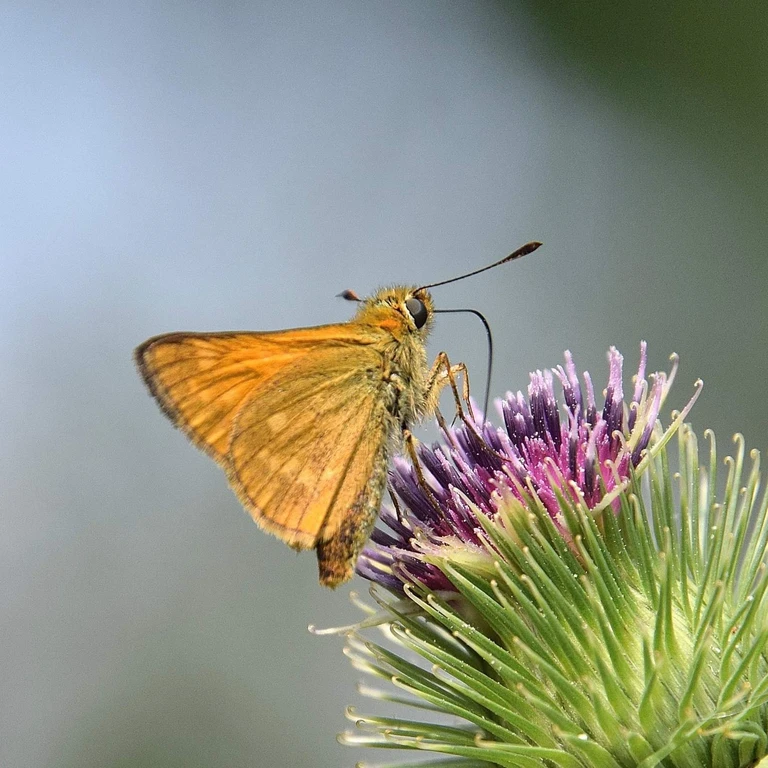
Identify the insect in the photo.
Ochlodes sylvanus (also Ochlodes venata)
